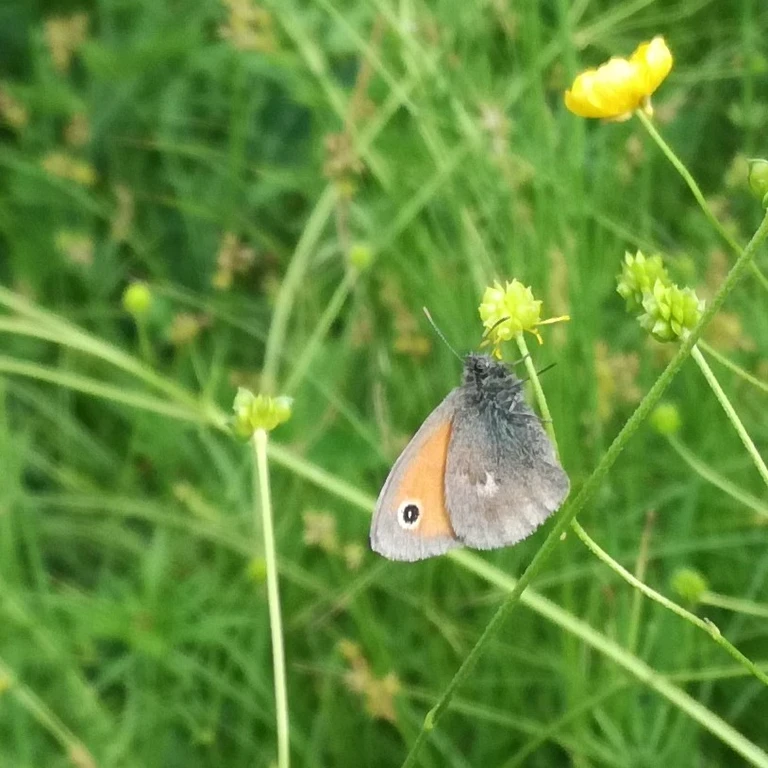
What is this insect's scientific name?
Coenonympha pamphilus
